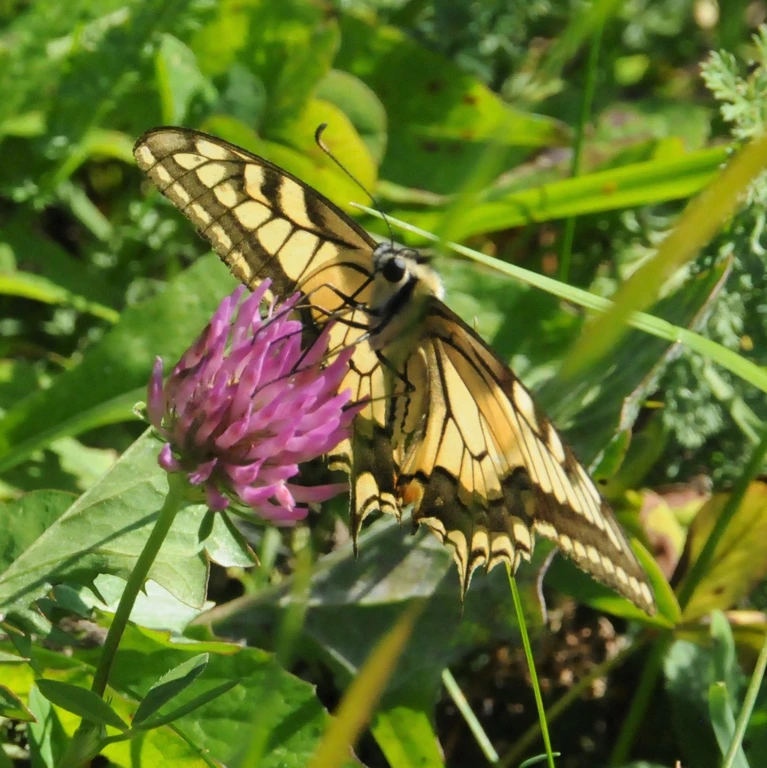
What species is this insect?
Papilio machaon
